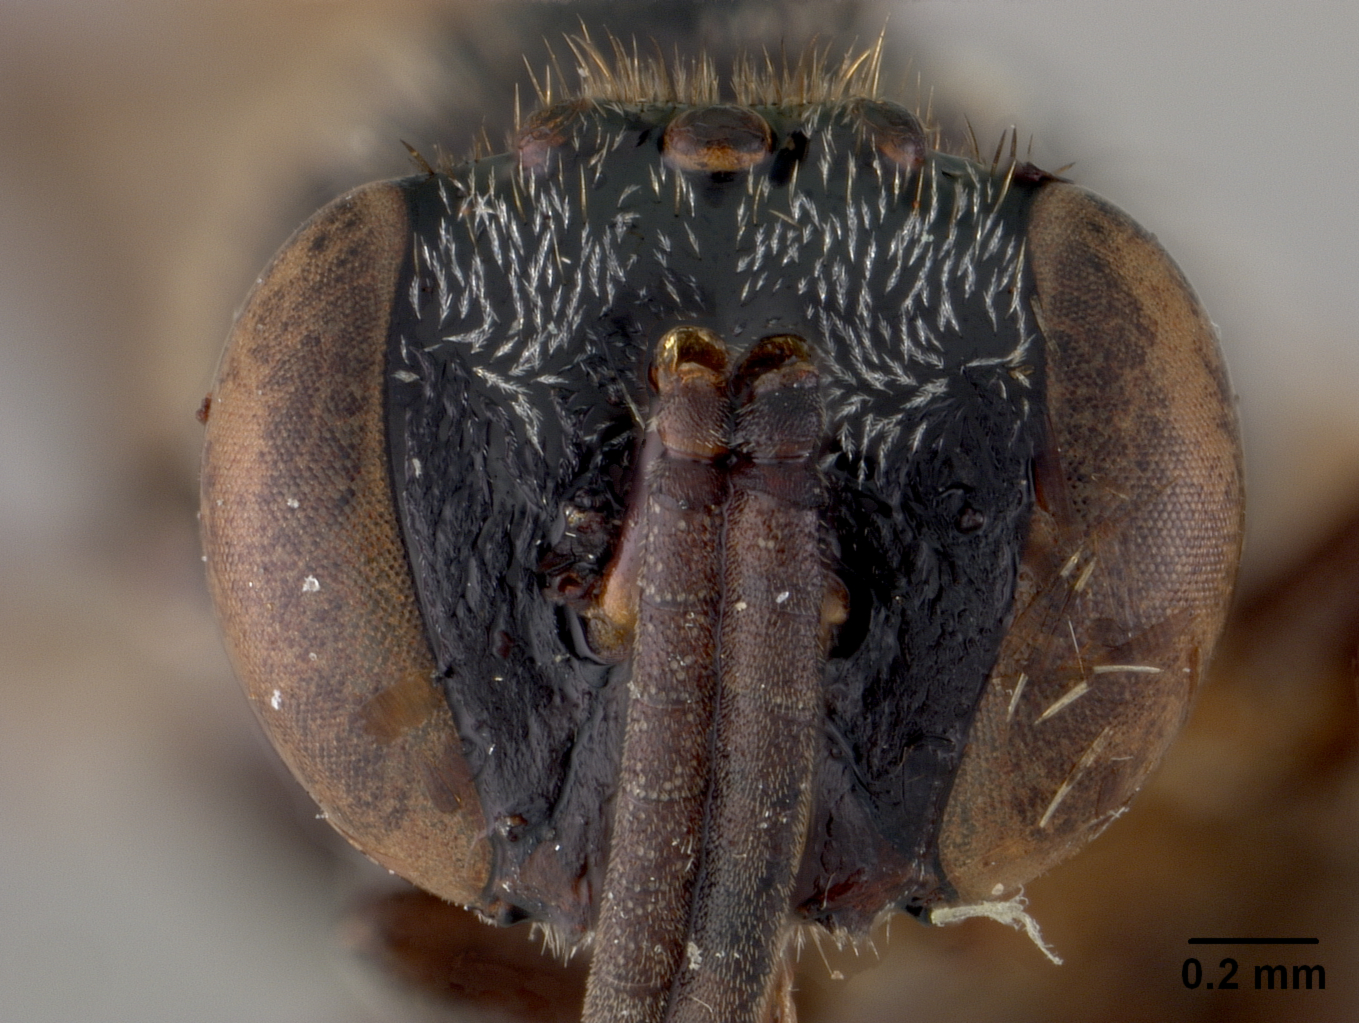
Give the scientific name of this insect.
Trigona fusco-balteata
